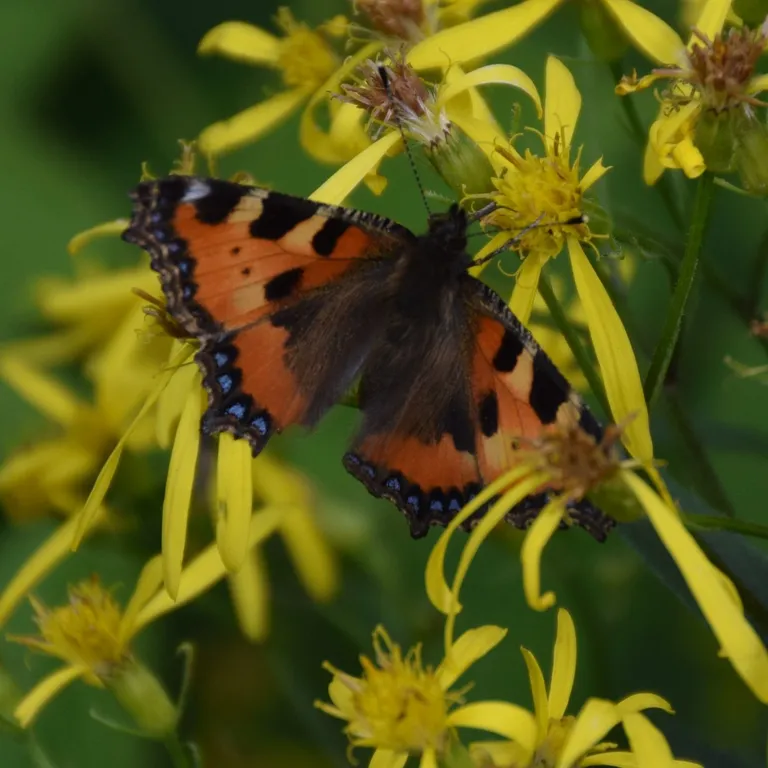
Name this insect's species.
Aglais urticae
